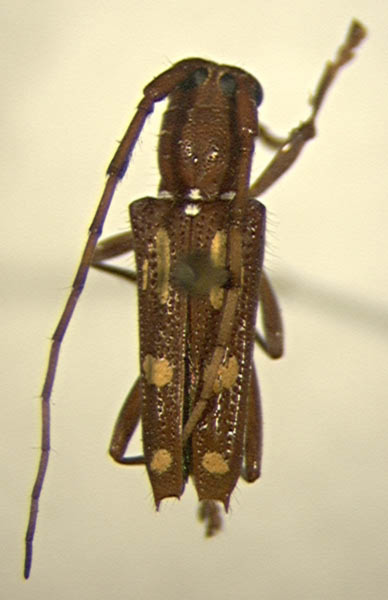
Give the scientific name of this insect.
Glenea flavorubra
